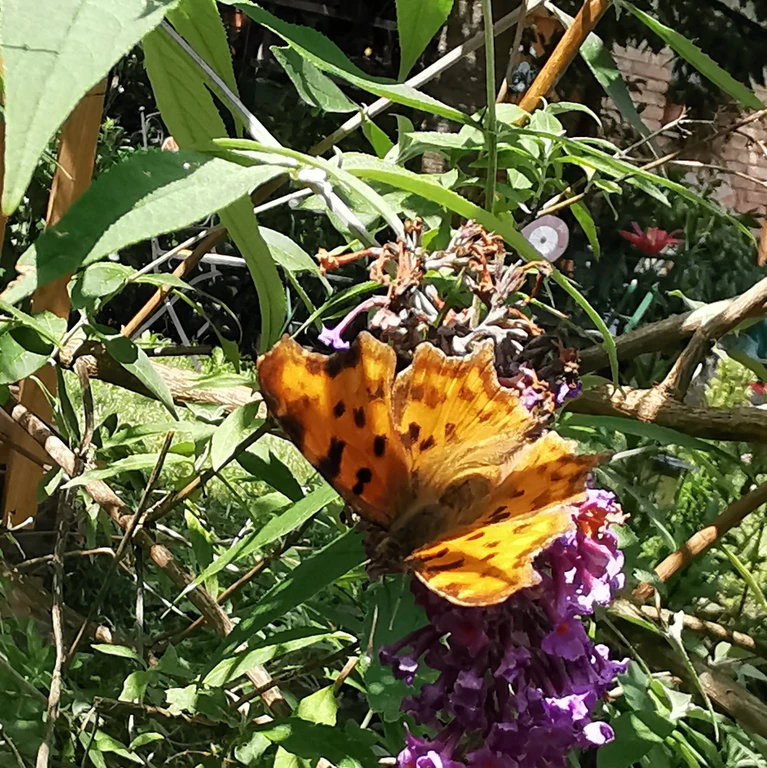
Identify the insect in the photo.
Polygonia c-album
